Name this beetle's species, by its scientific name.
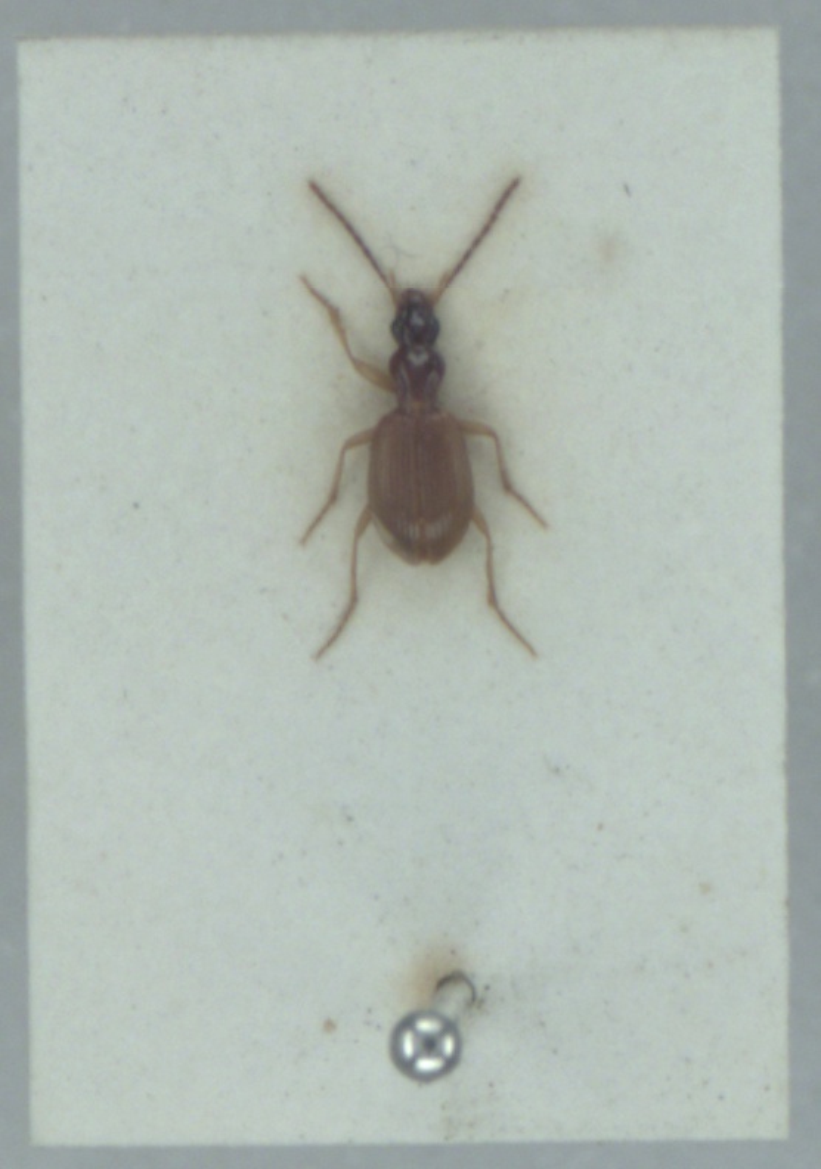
Oxypselaphus obscurus
